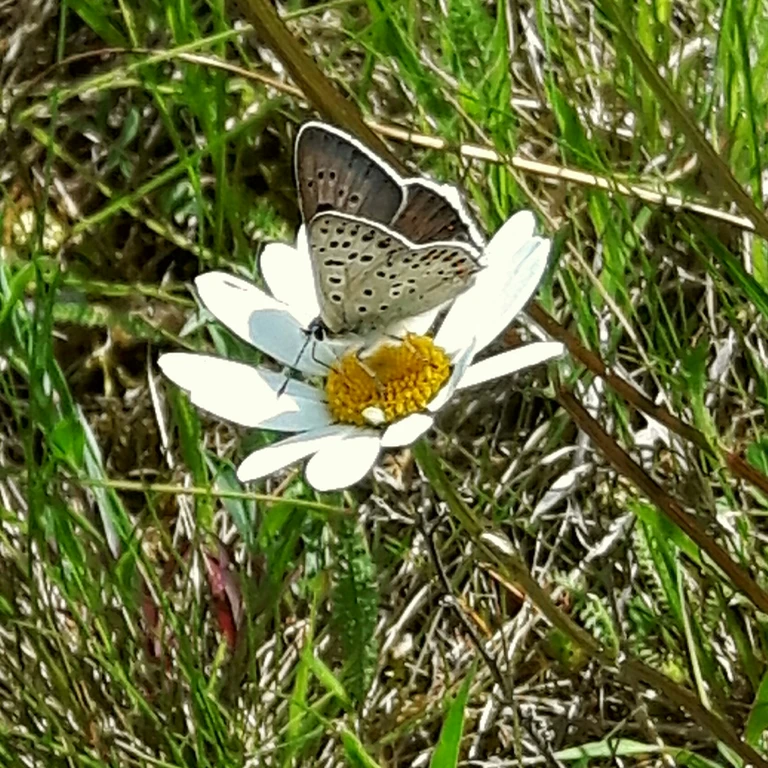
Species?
Lycaena tityrus (also Loweia tityrus)
